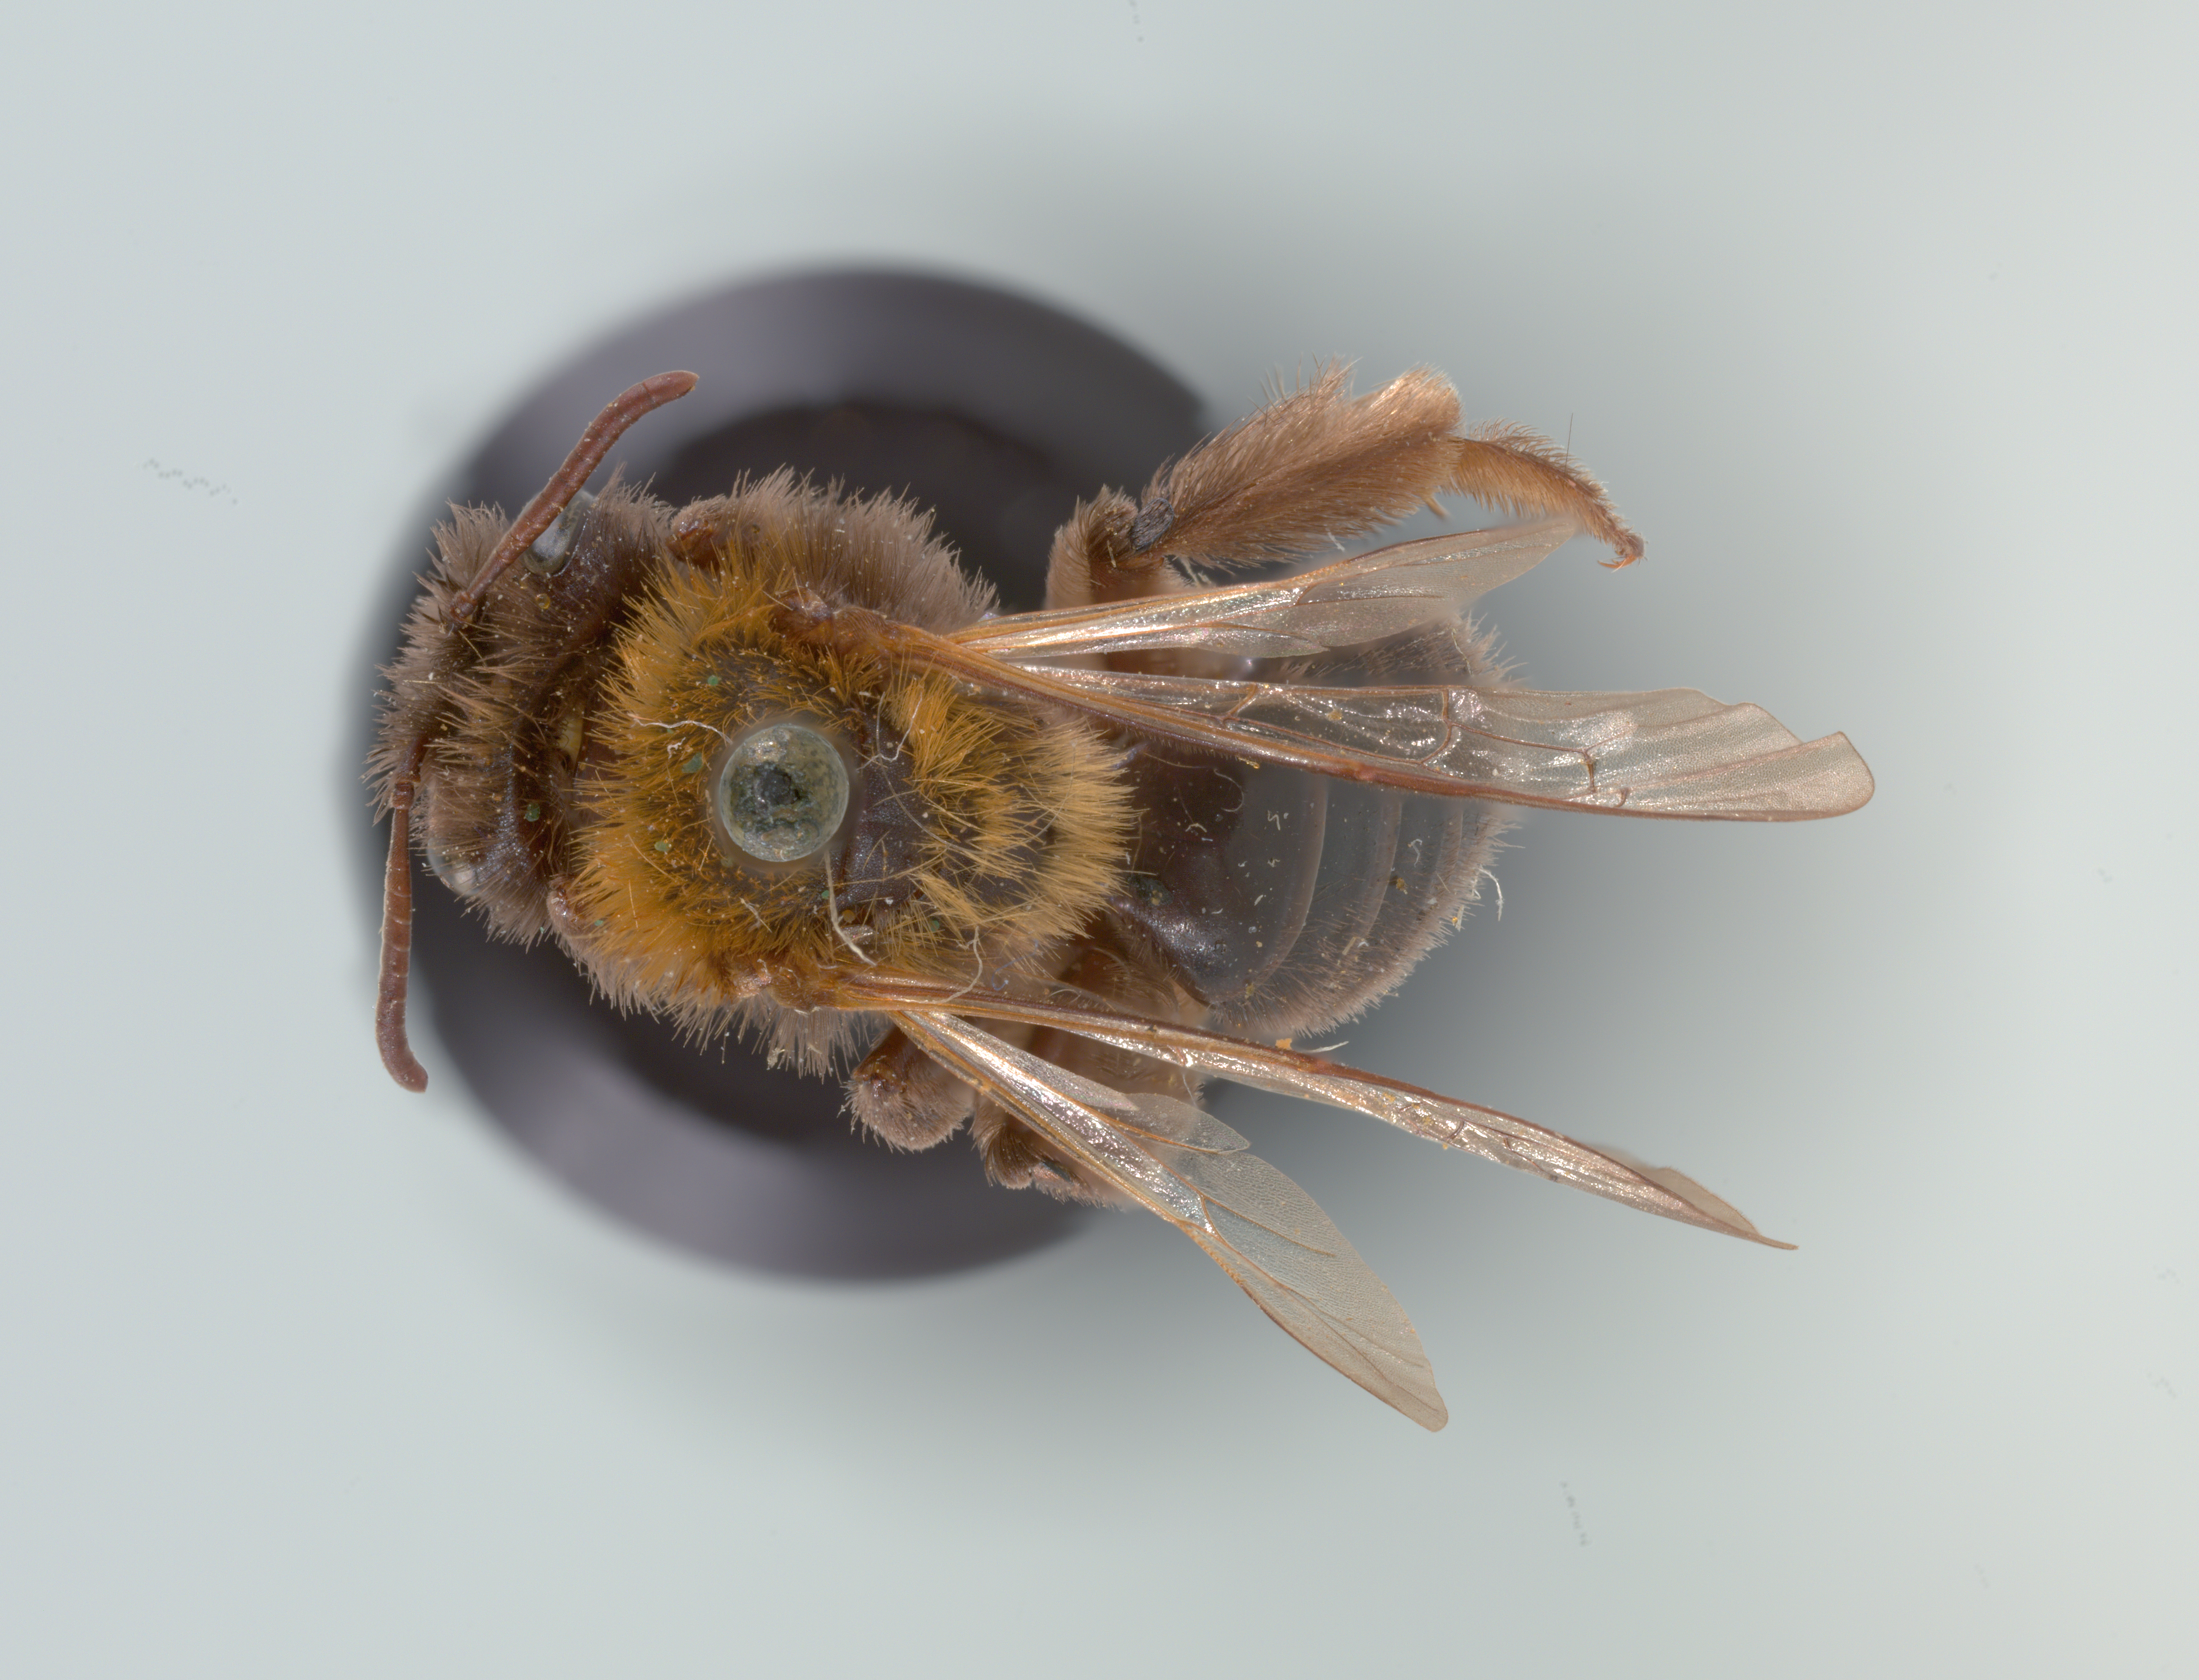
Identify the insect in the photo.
Andrena nigroclypeata
